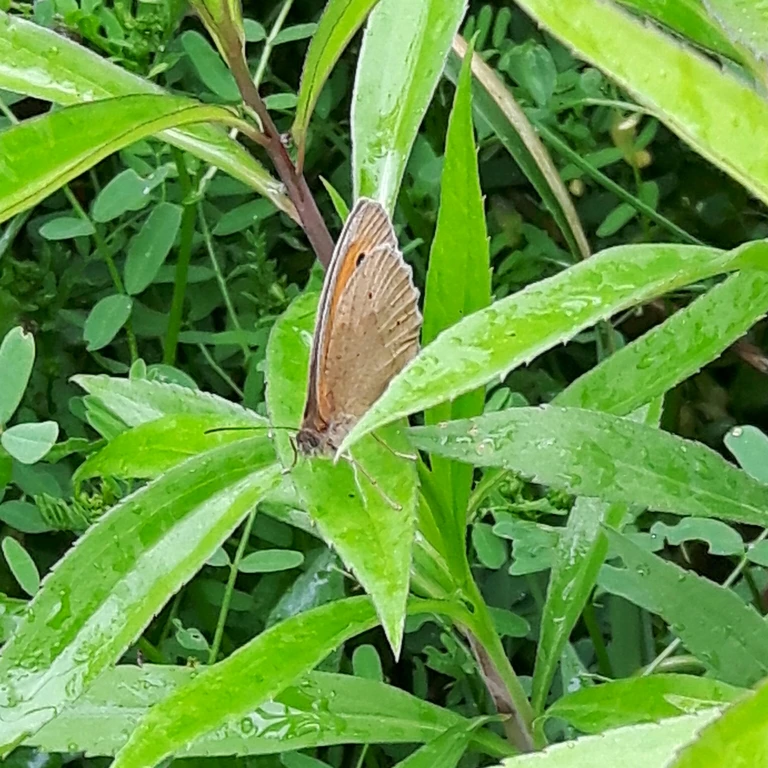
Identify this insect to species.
Maniola jurtina
